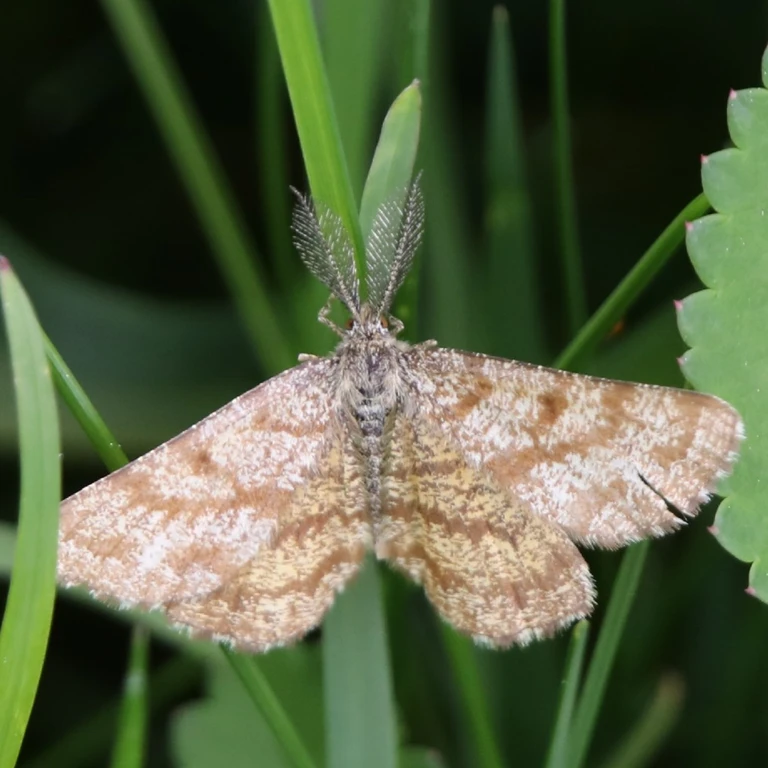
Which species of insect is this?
Ematurga atomaria
